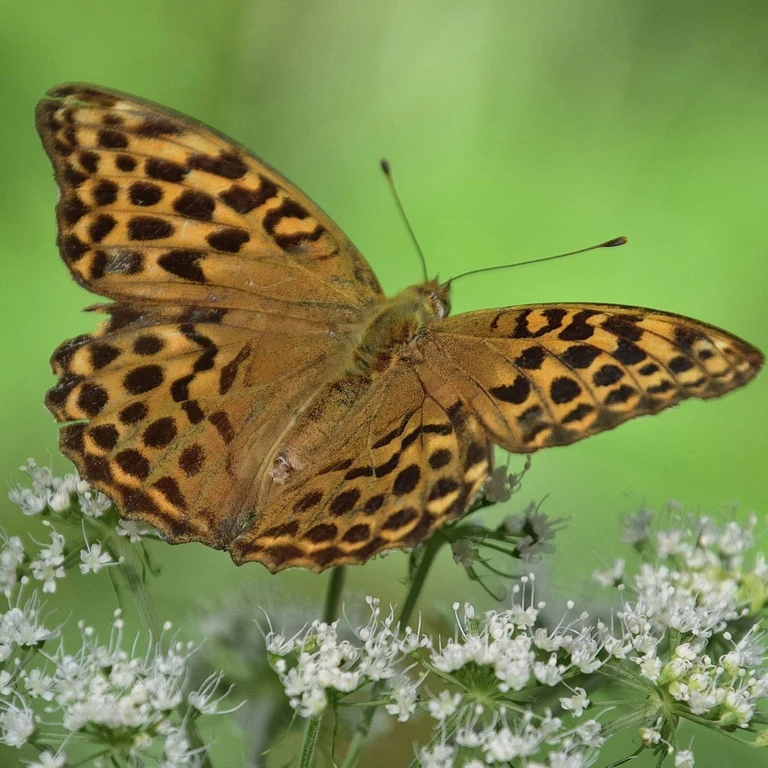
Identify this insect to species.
Argynnis paphia
